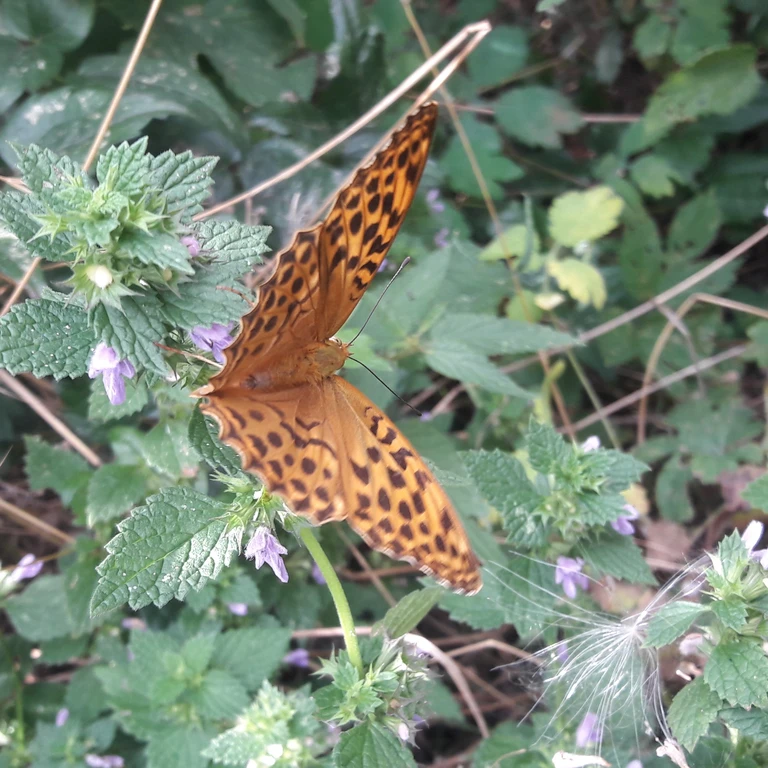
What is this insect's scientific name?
Argynnis paphia
